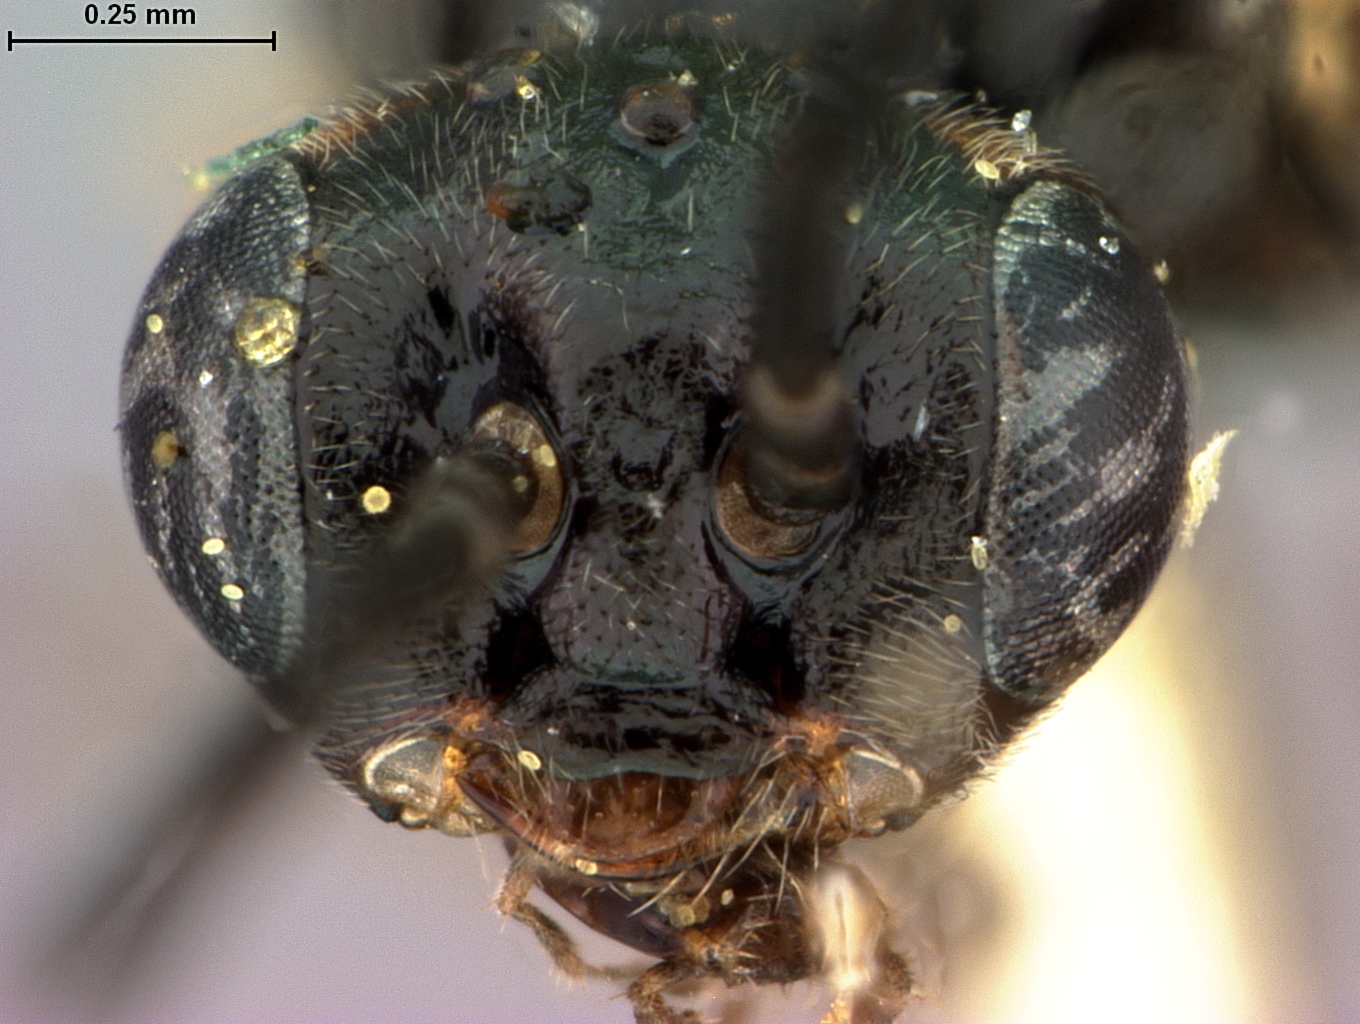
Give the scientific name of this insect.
Pontania maura
